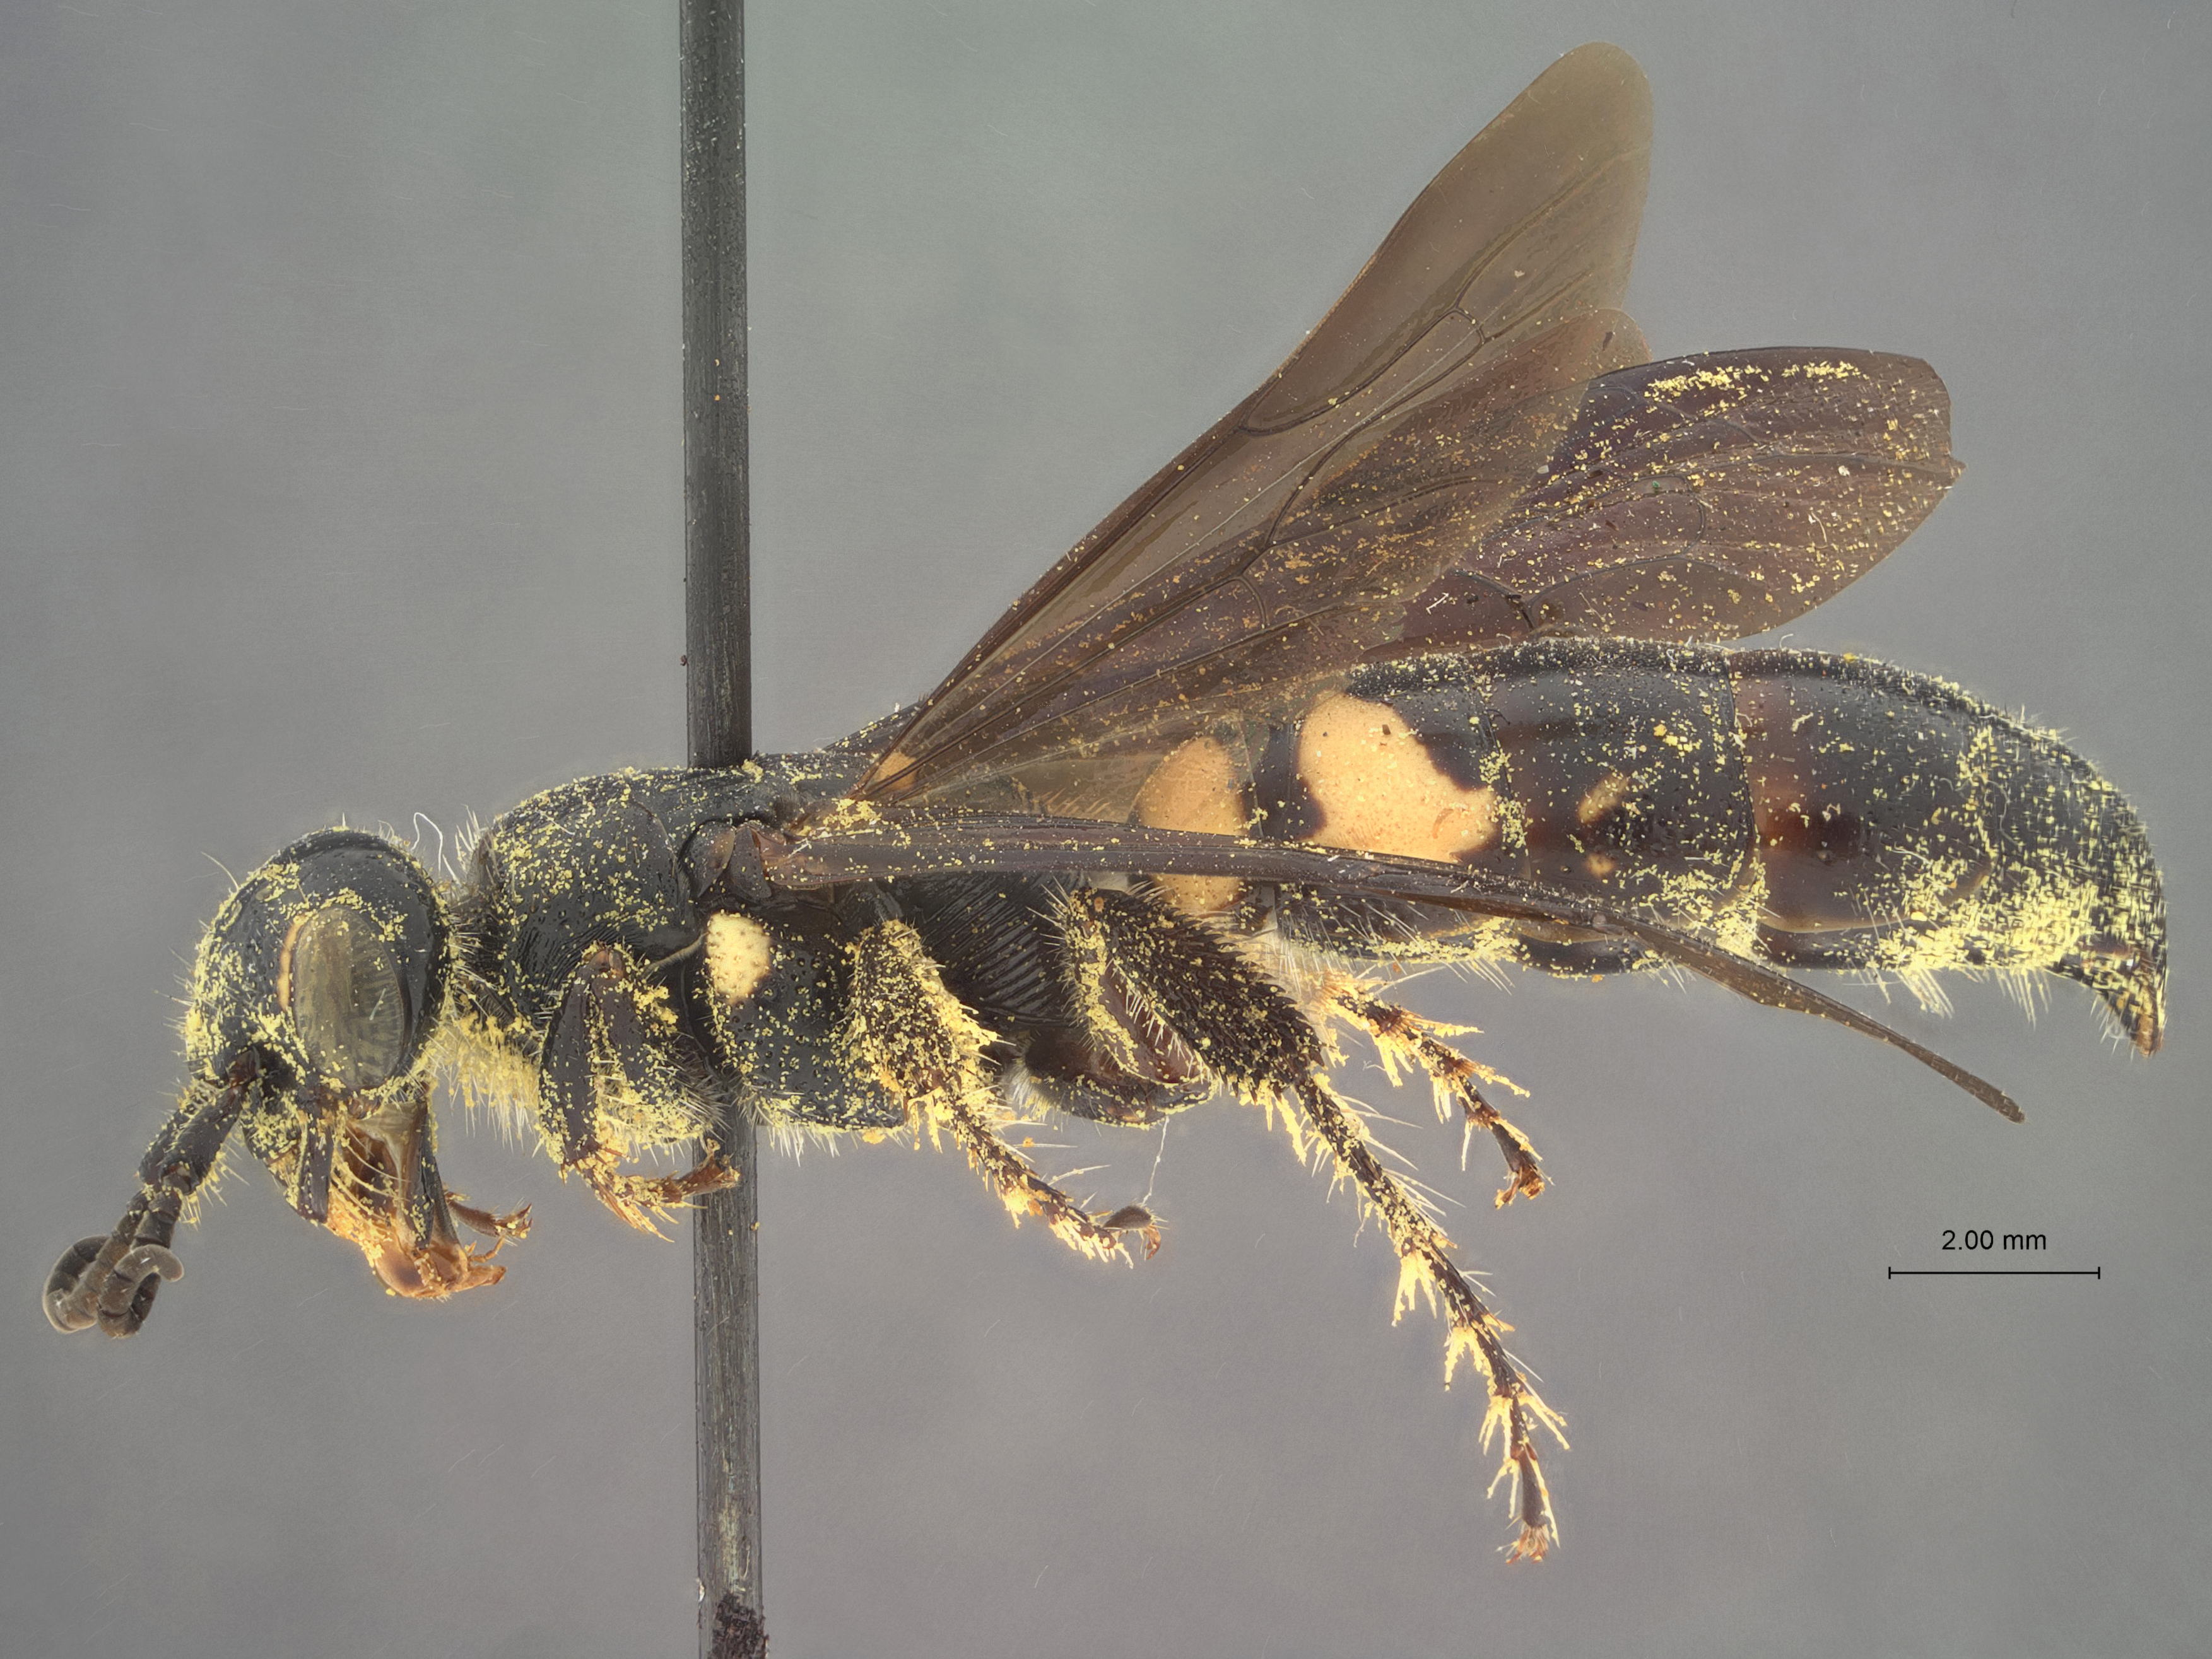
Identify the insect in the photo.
Elis berlyi
